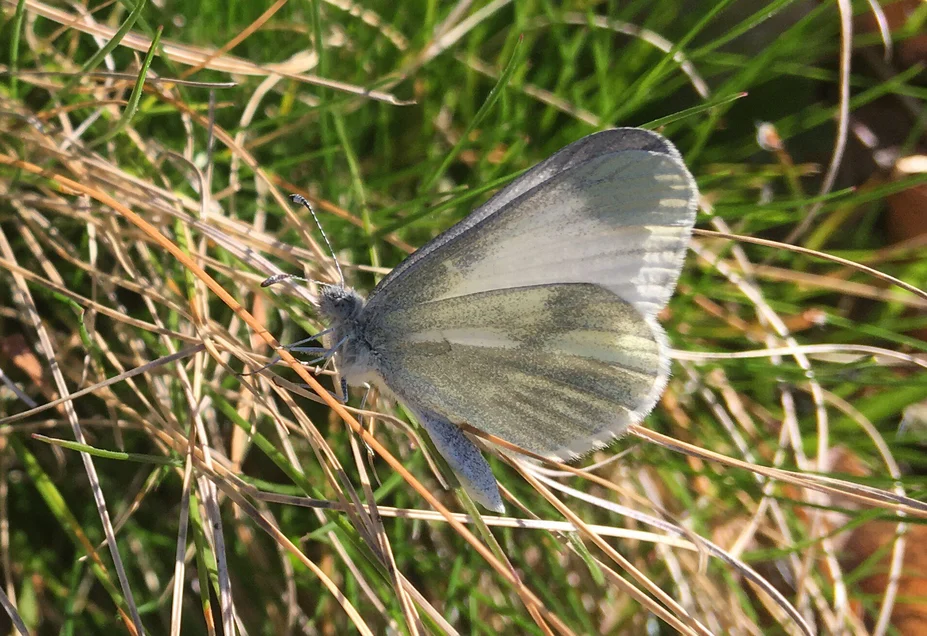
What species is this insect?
Leptidea sinapis/juvernica
